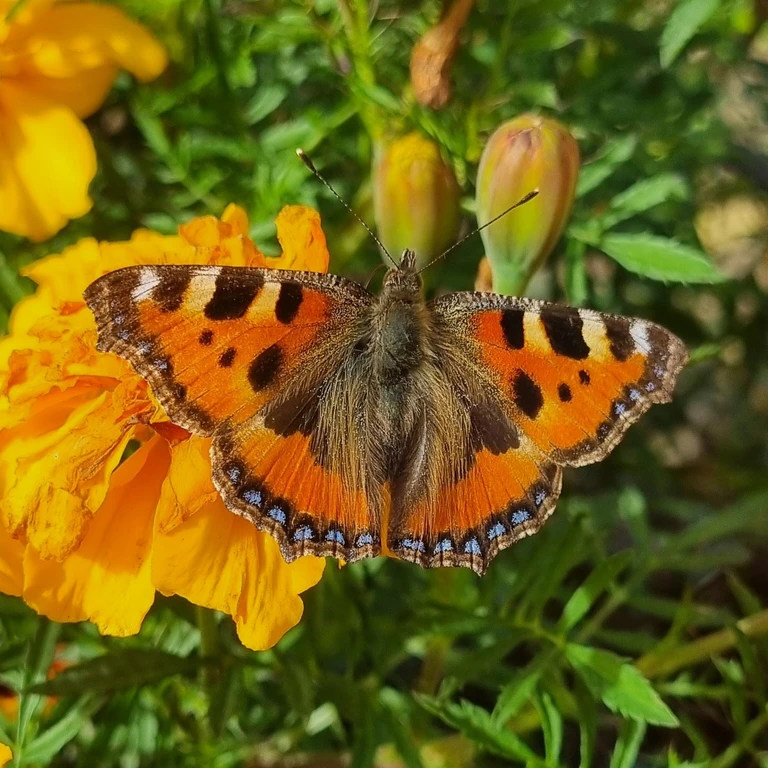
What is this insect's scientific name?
Aglais urticae
